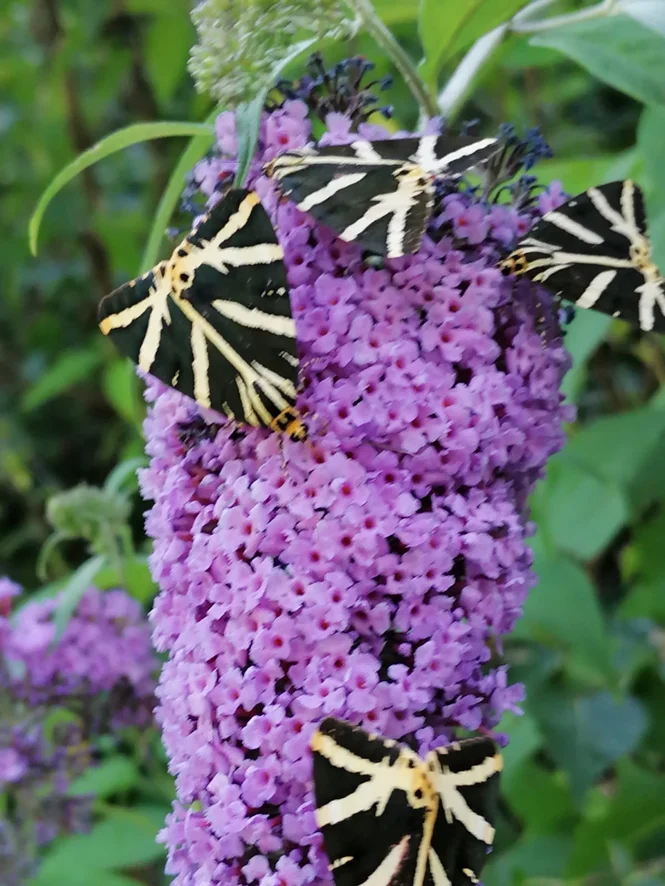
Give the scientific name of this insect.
Euplagia quadripunctaria
